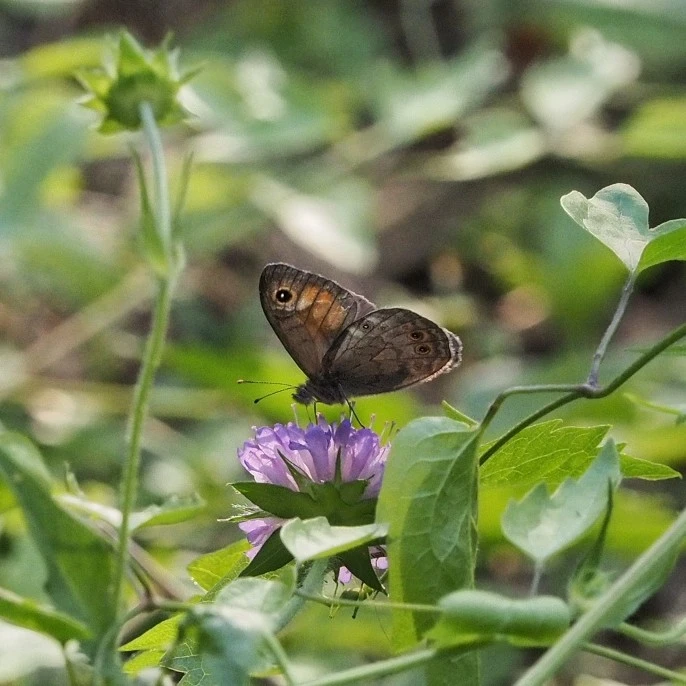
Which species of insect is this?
Lasiommata maera (also Pararge maera)
